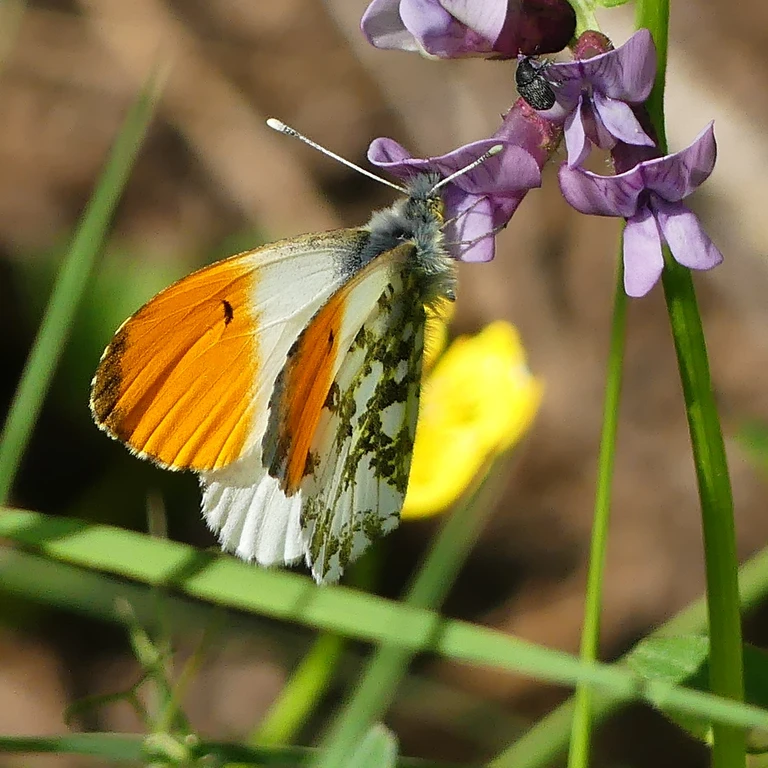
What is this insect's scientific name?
Anthocharis cardamines
